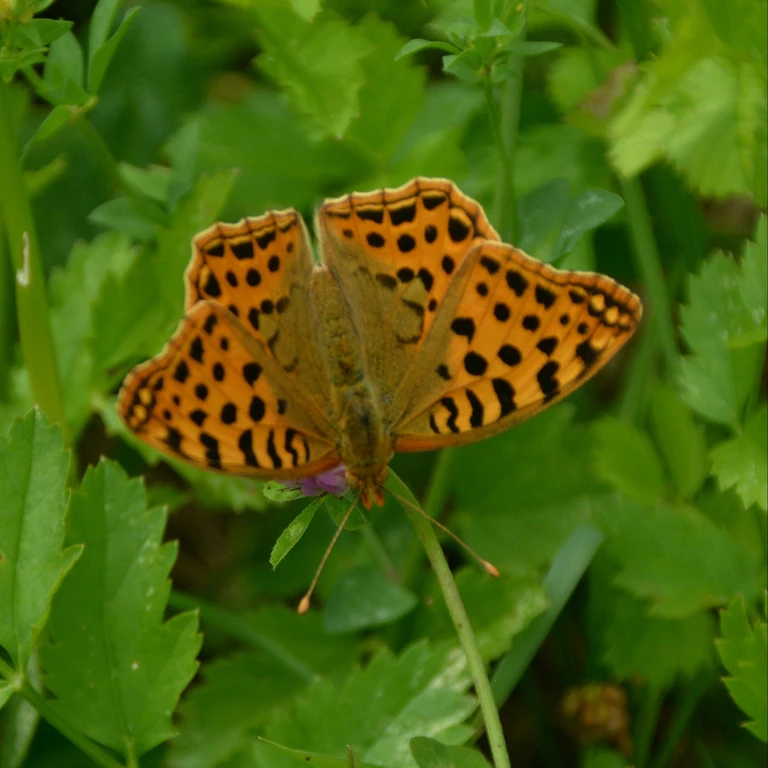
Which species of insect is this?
Issoria lathonia
